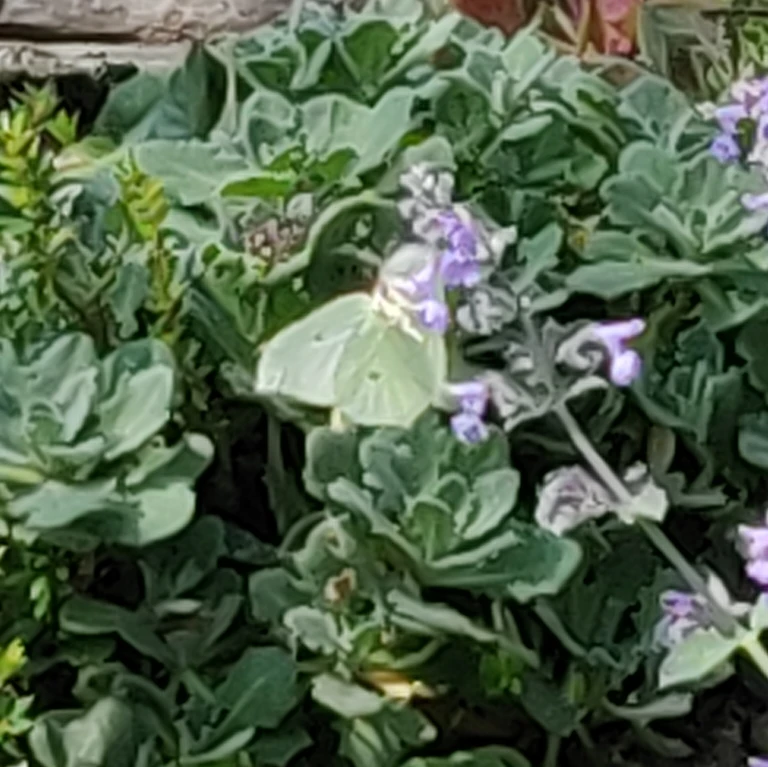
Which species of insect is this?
Gonepteryx rhamni
